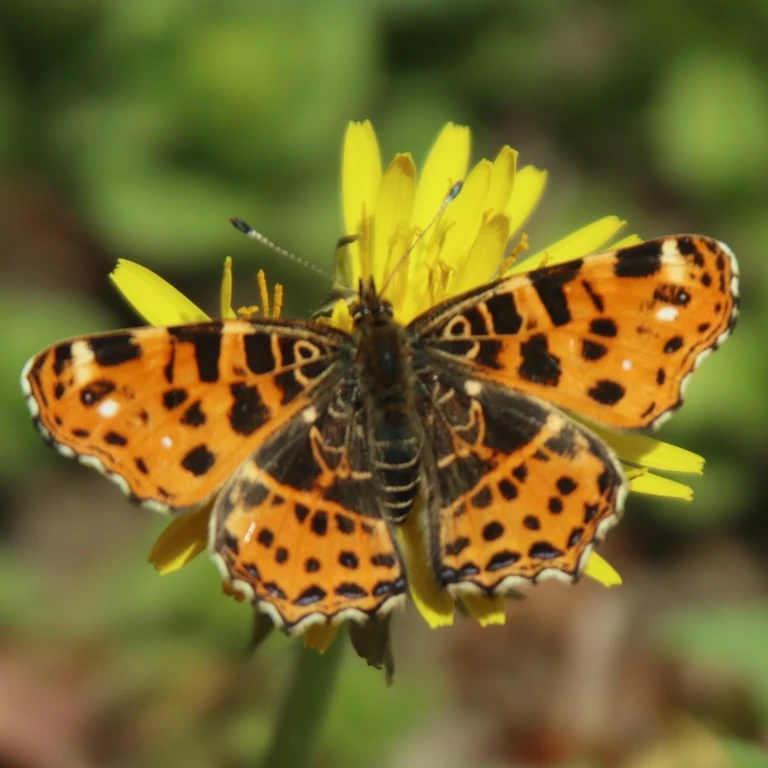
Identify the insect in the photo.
Araschnia levana
